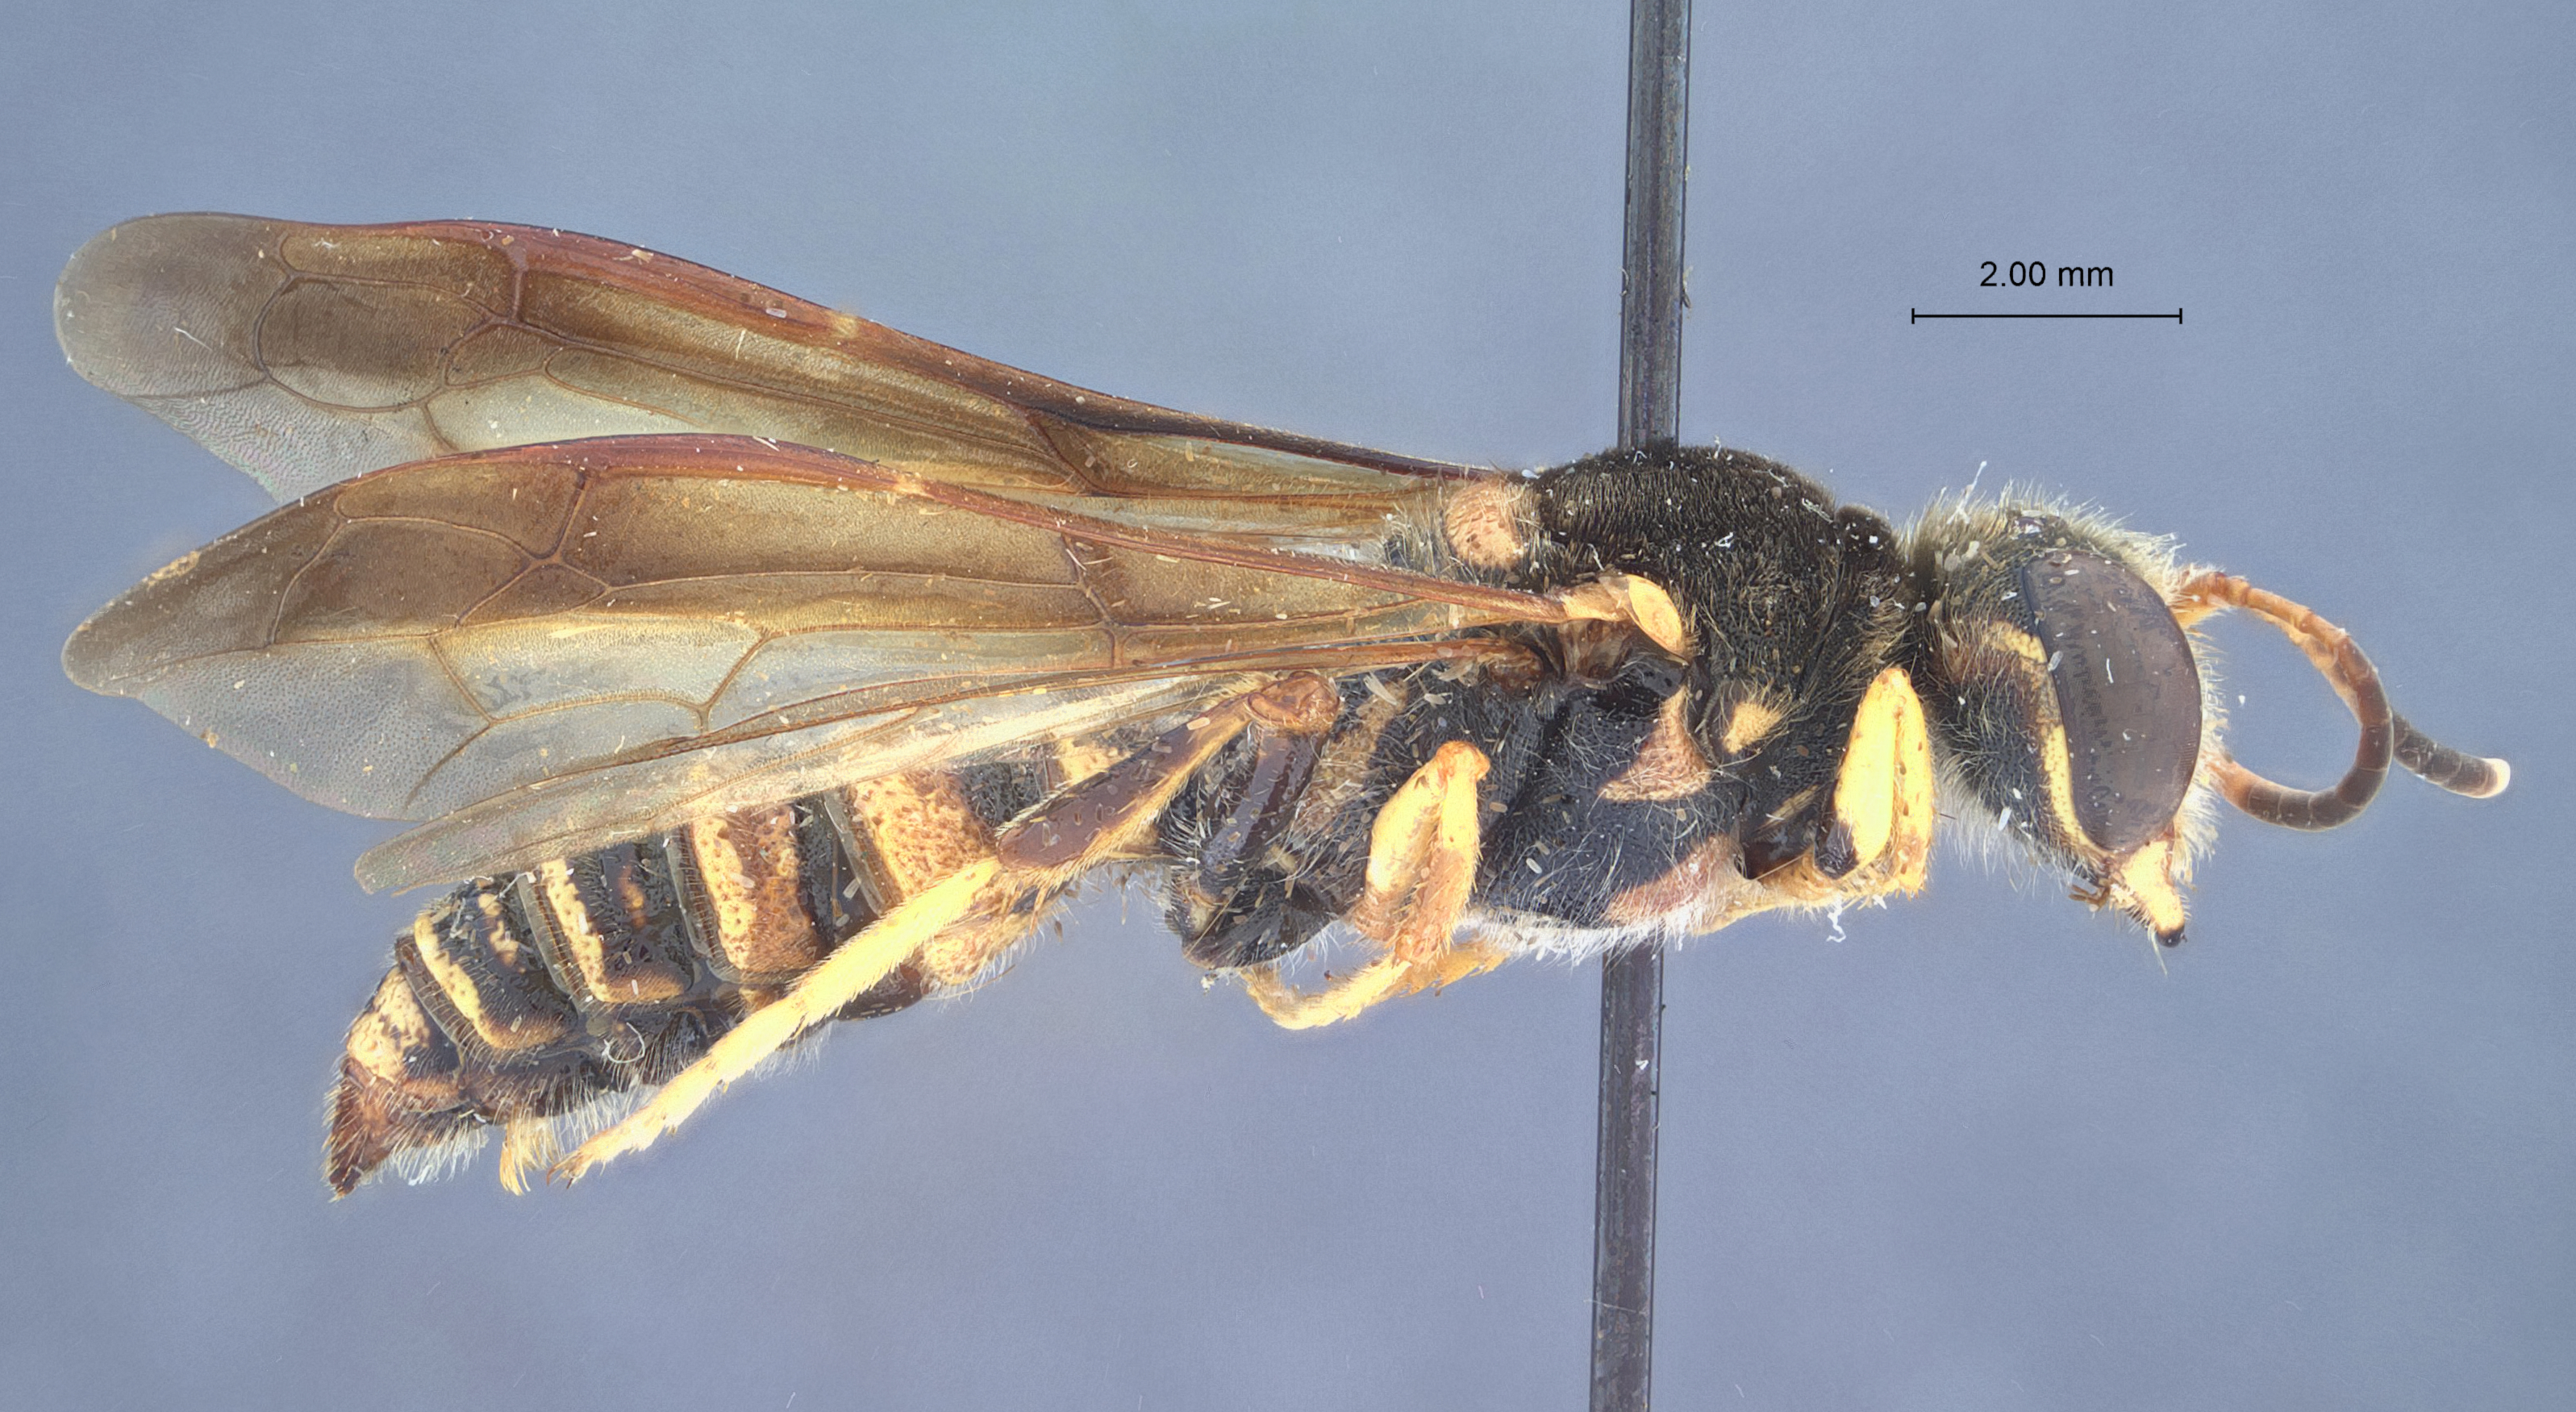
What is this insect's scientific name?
Eucerceris velutina
